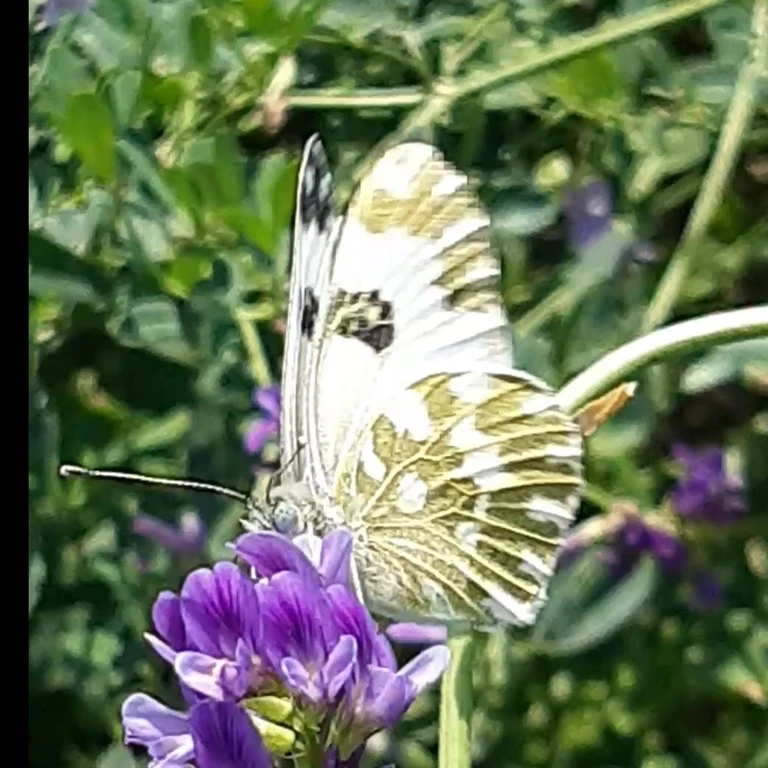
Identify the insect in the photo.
Pontia edusa
